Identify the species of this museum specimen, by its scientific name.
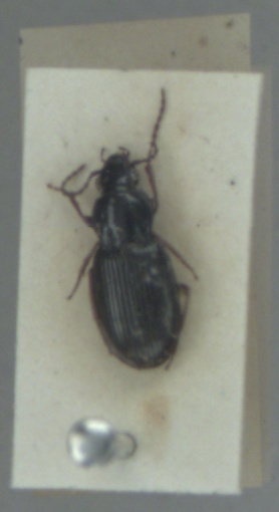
Pterostichus strenuus
